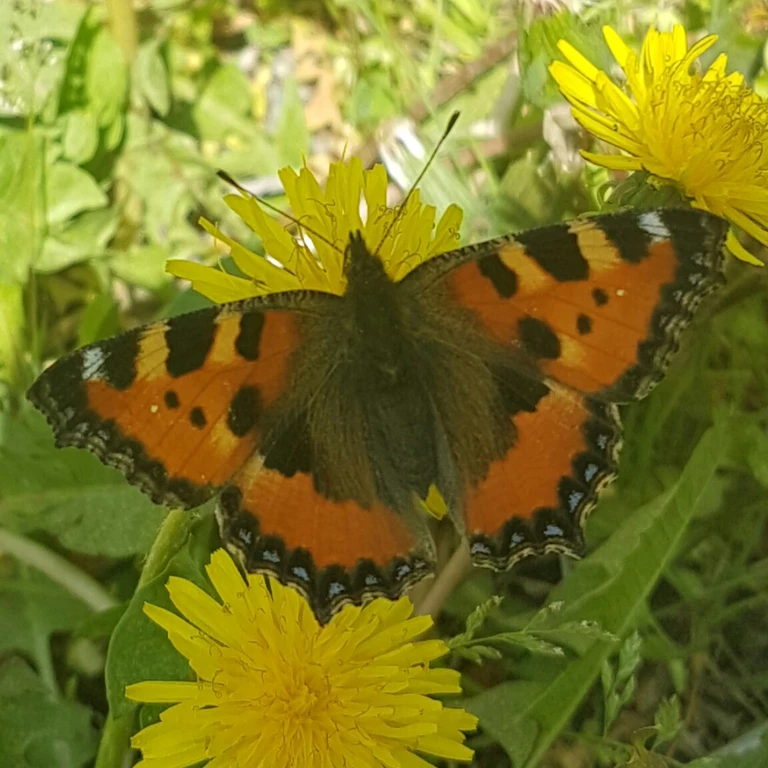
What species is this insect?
Aglais urticae
